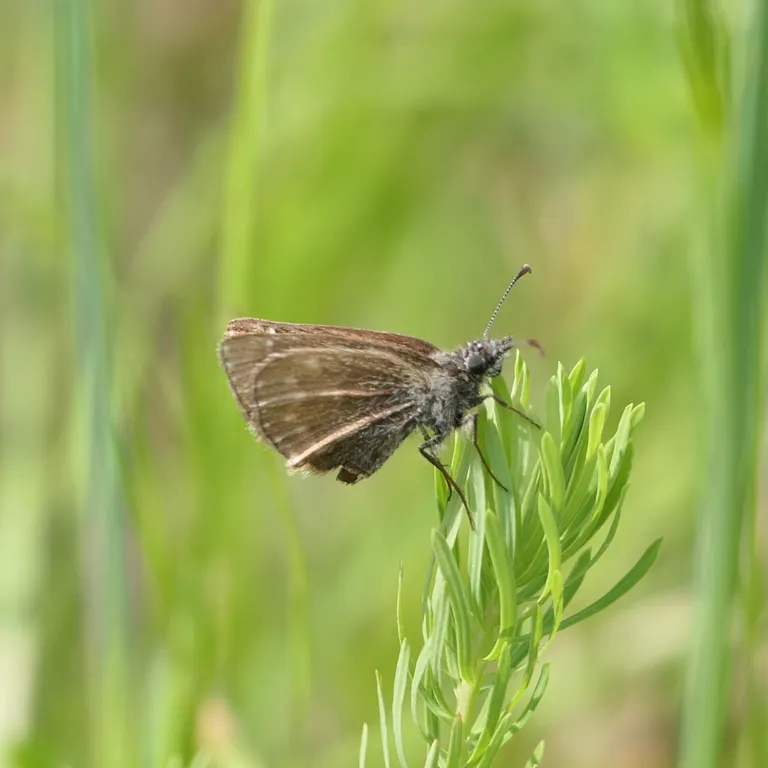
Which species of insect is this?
Erynnis tages
